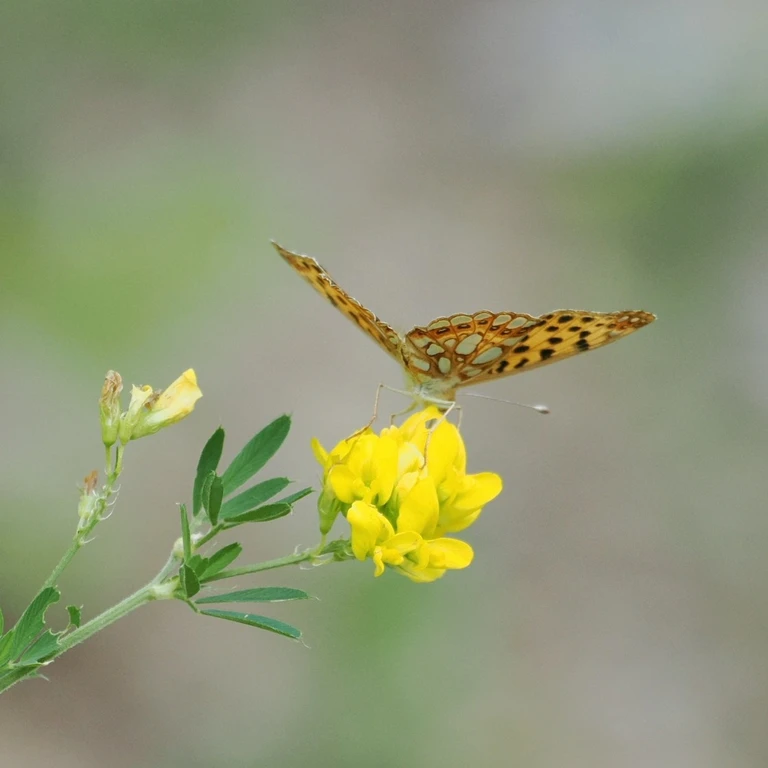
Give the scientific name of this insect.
Issoria lathonia
